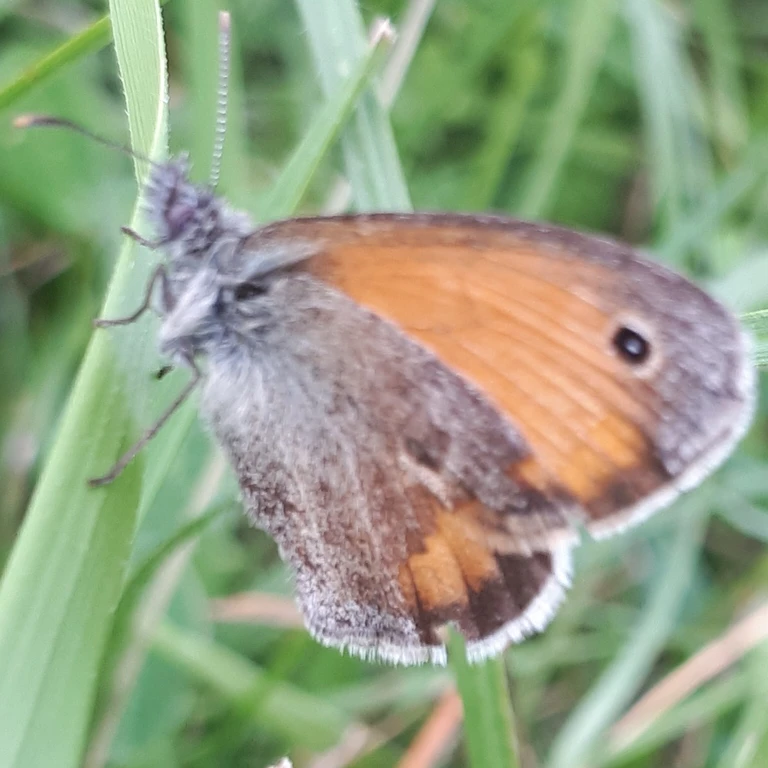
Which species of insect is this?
Coenonympha pamphilus
